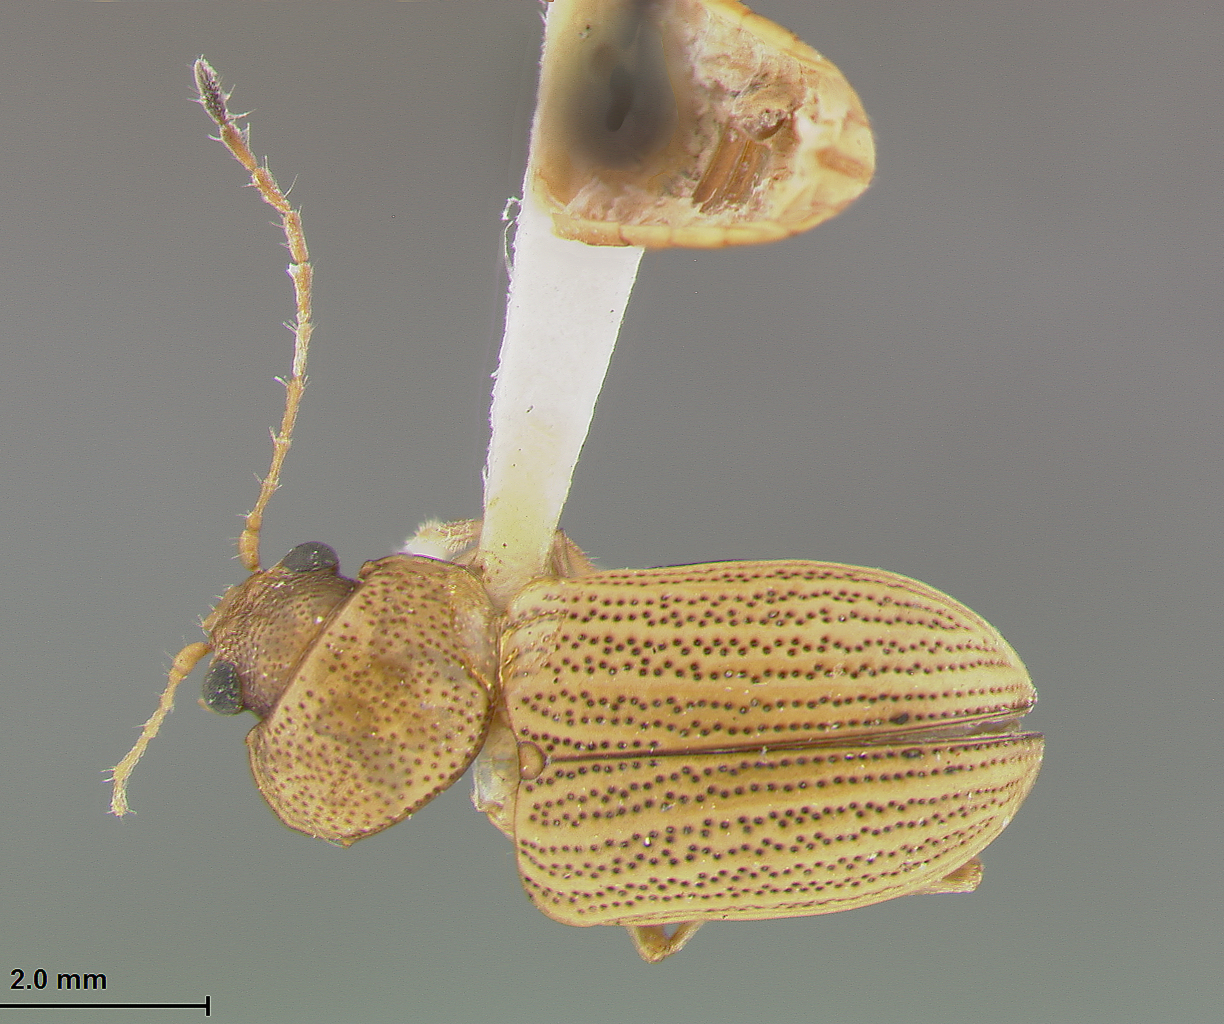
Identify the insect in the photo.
Colaspis crinicornis
